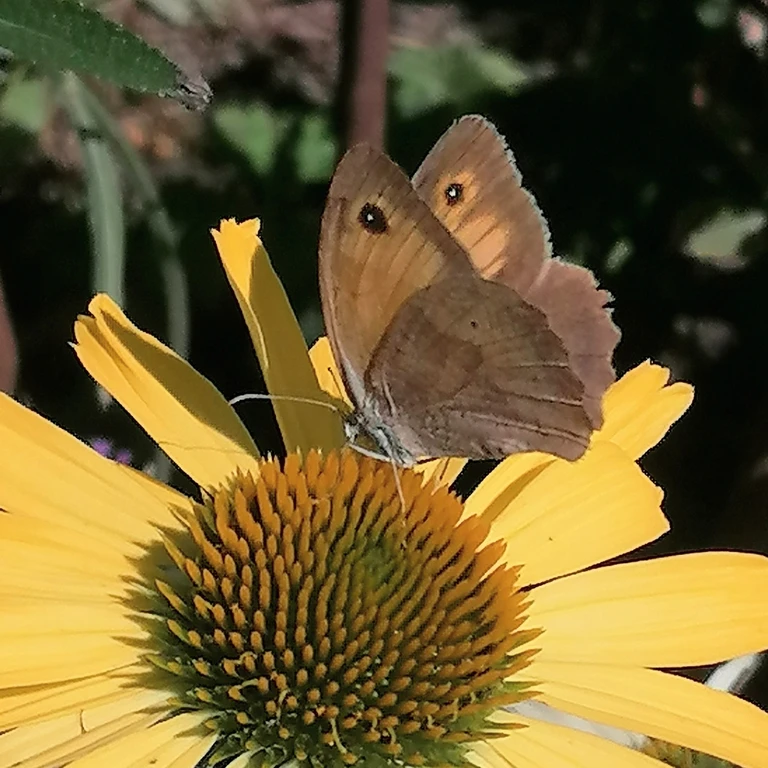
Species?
Maniola jurtina
